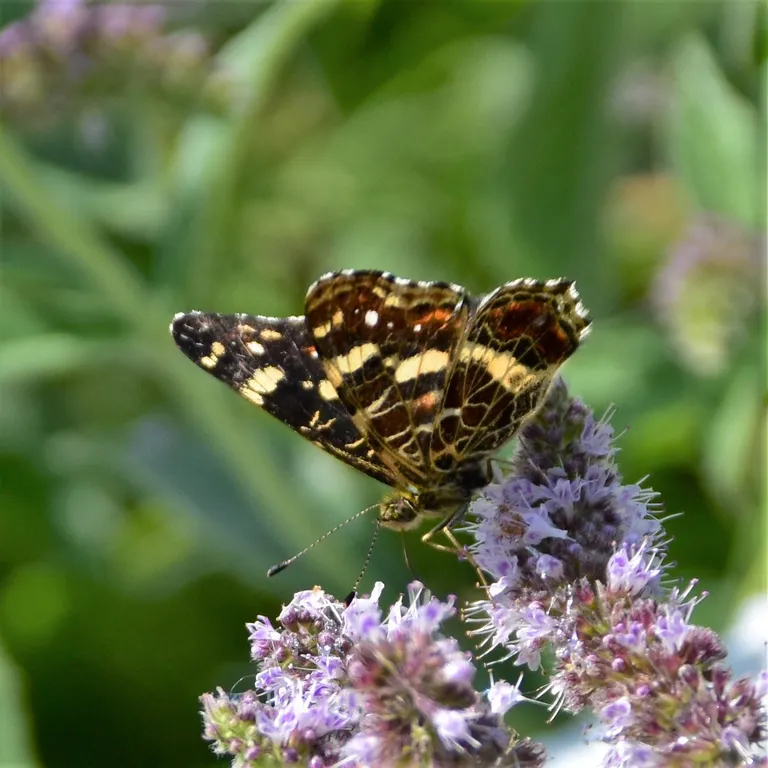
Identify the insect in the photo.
Araschnia levana
